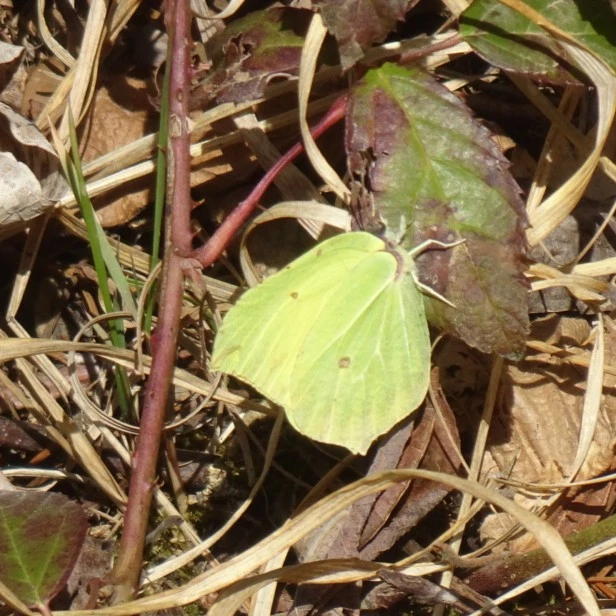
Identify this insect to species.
Gonepteryx rhamni
